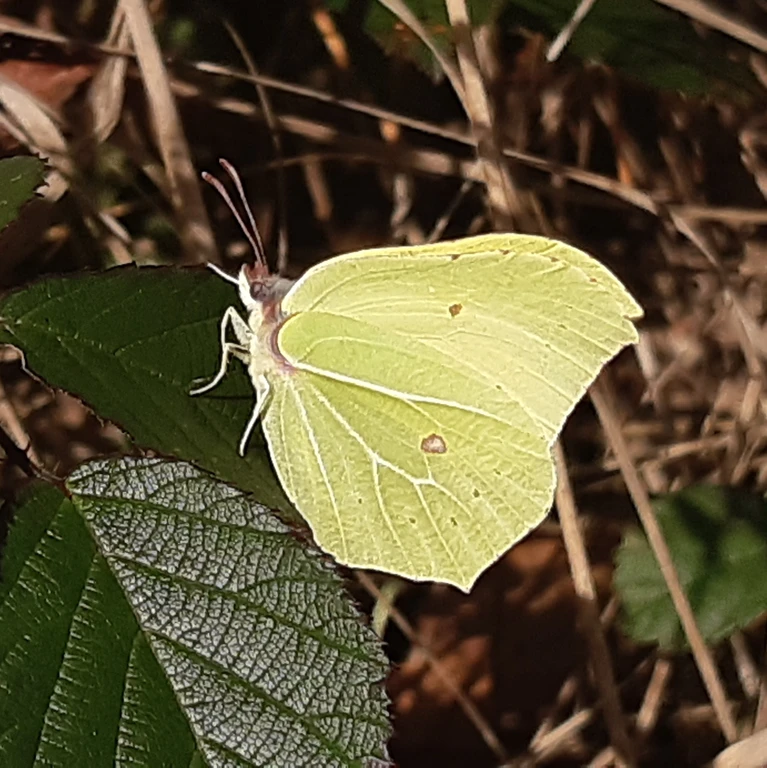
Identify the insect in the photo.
Gonepteryx rhamni
